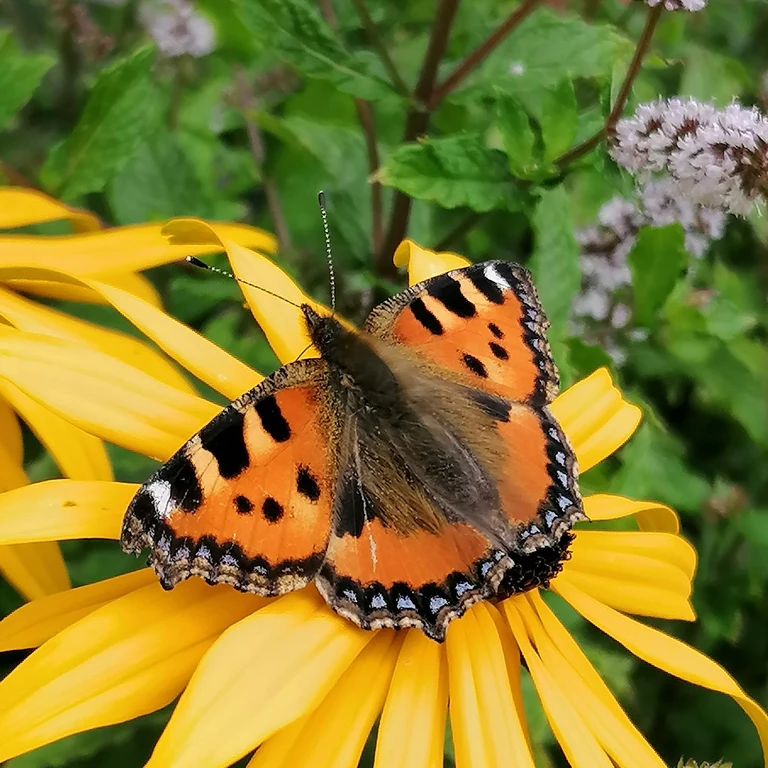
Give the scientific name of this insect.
Aglais urticae
